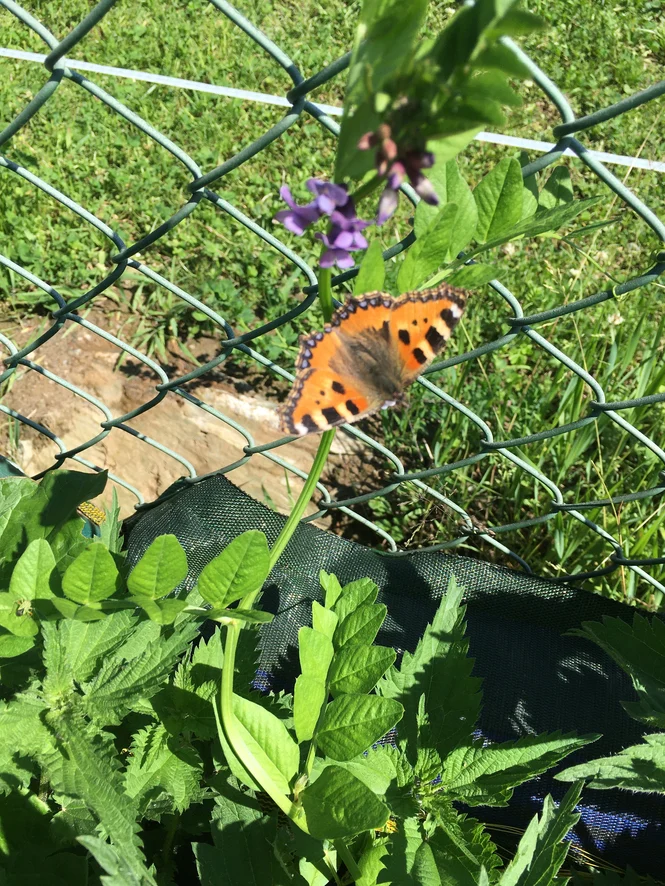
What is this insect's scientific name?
Aglais urticae
